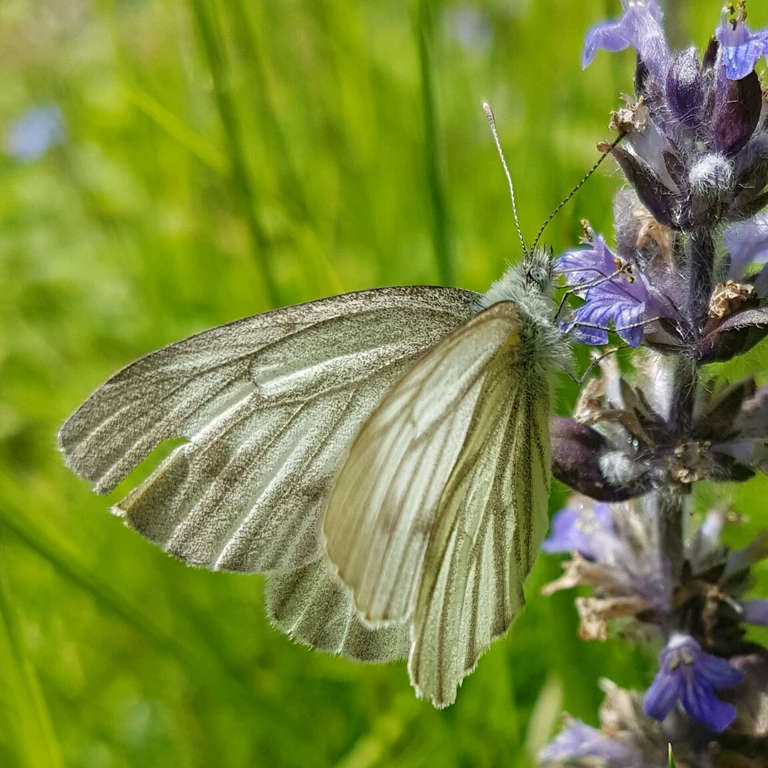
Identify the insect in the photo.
Pieris bryoniae
